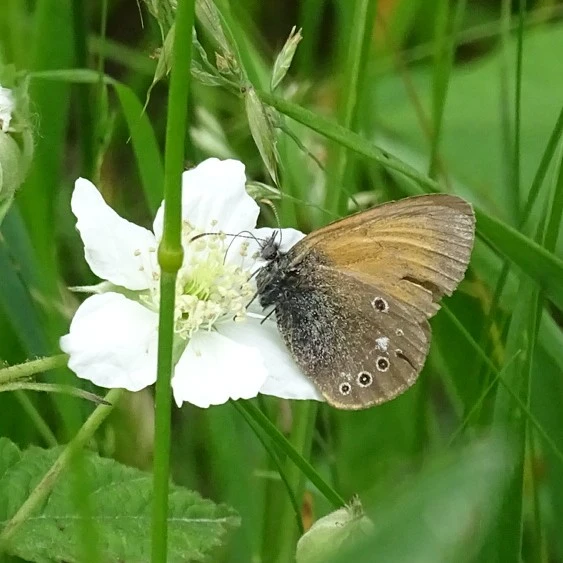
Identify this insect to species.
Coenonympha glycerion (also Coenonympha iphis)
